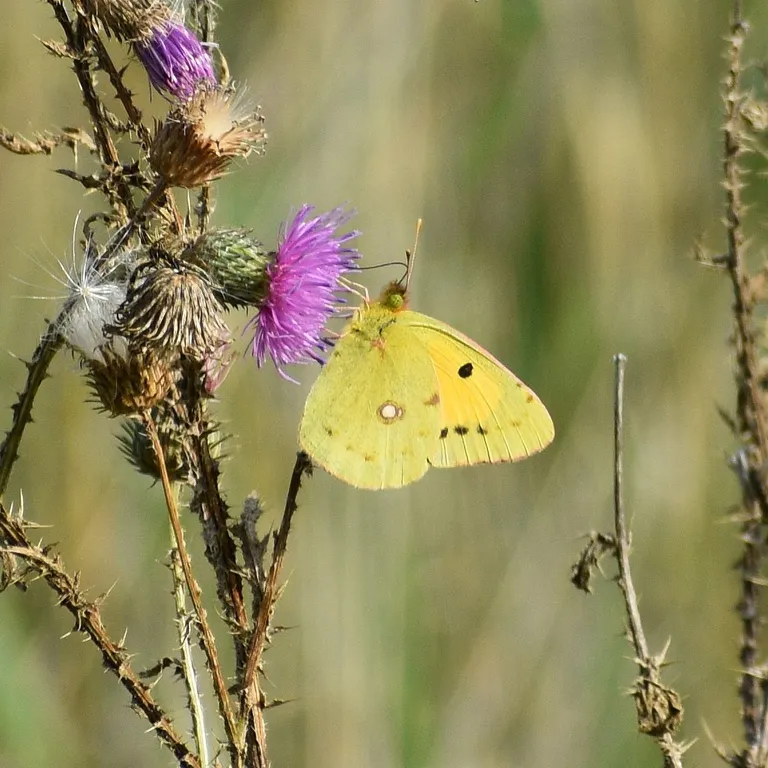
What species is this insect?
Colias croceus
